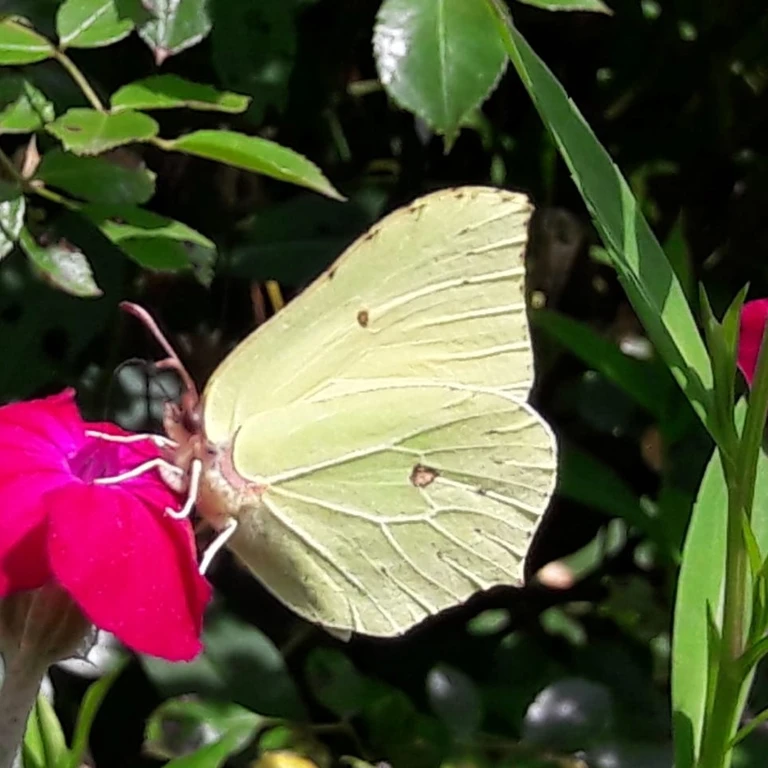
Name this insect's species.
Gonepteryx rhamni
